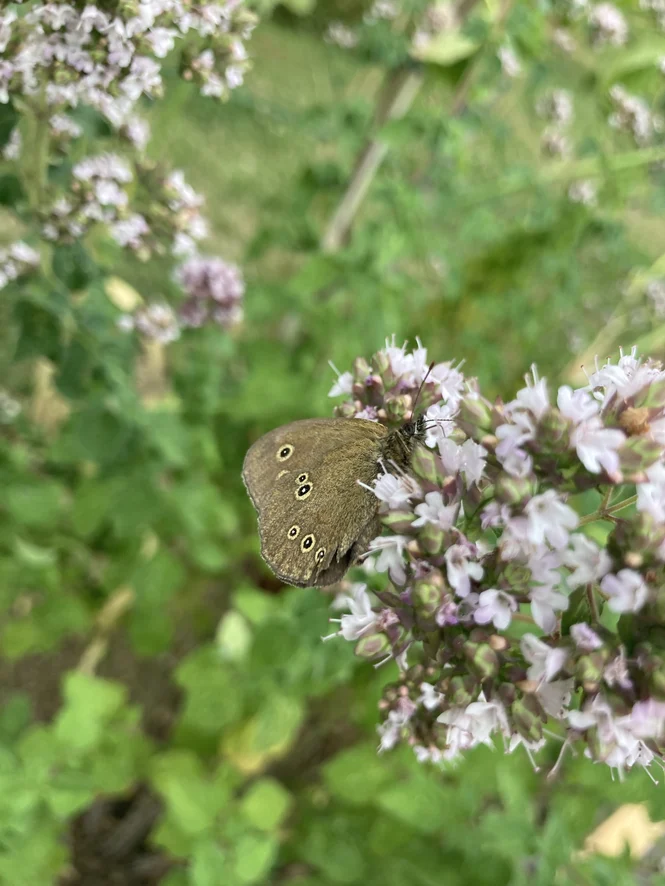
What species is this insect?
Aphantopus hyperantus
